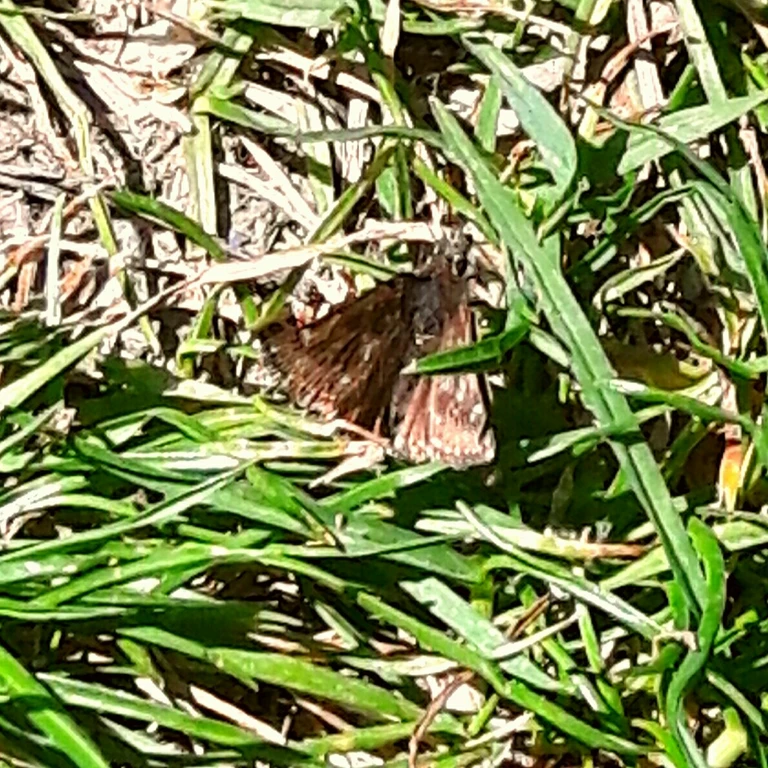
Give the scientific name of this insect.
Erynnis tages
